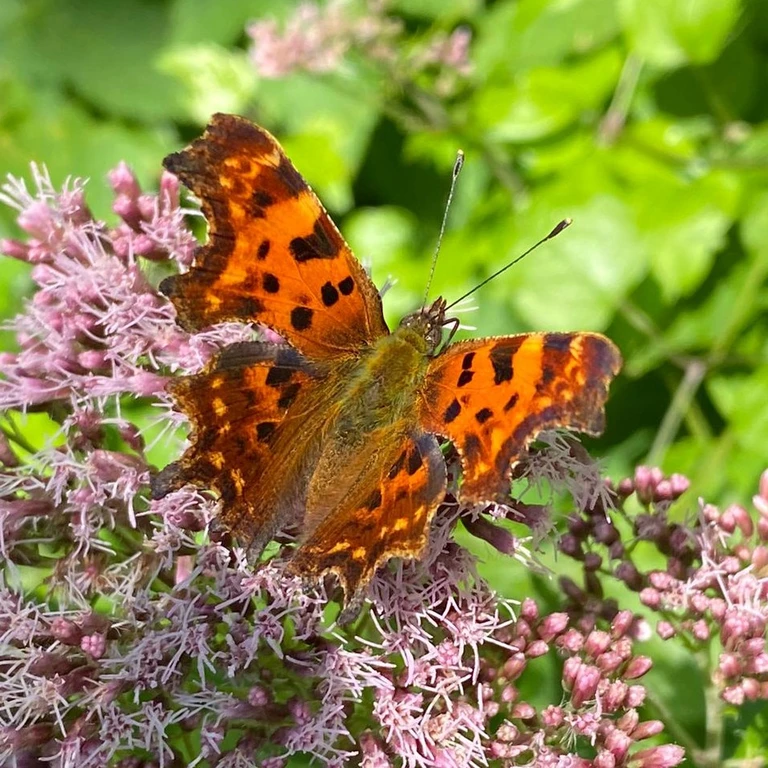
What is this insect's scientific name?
Polygonia c-album
